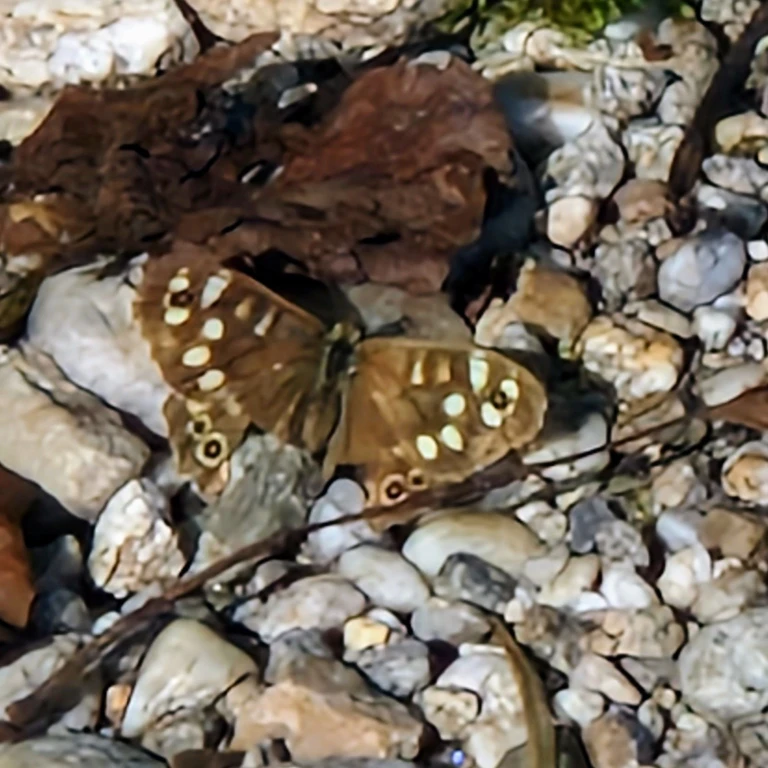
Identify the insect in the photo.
Pararge aegeria
